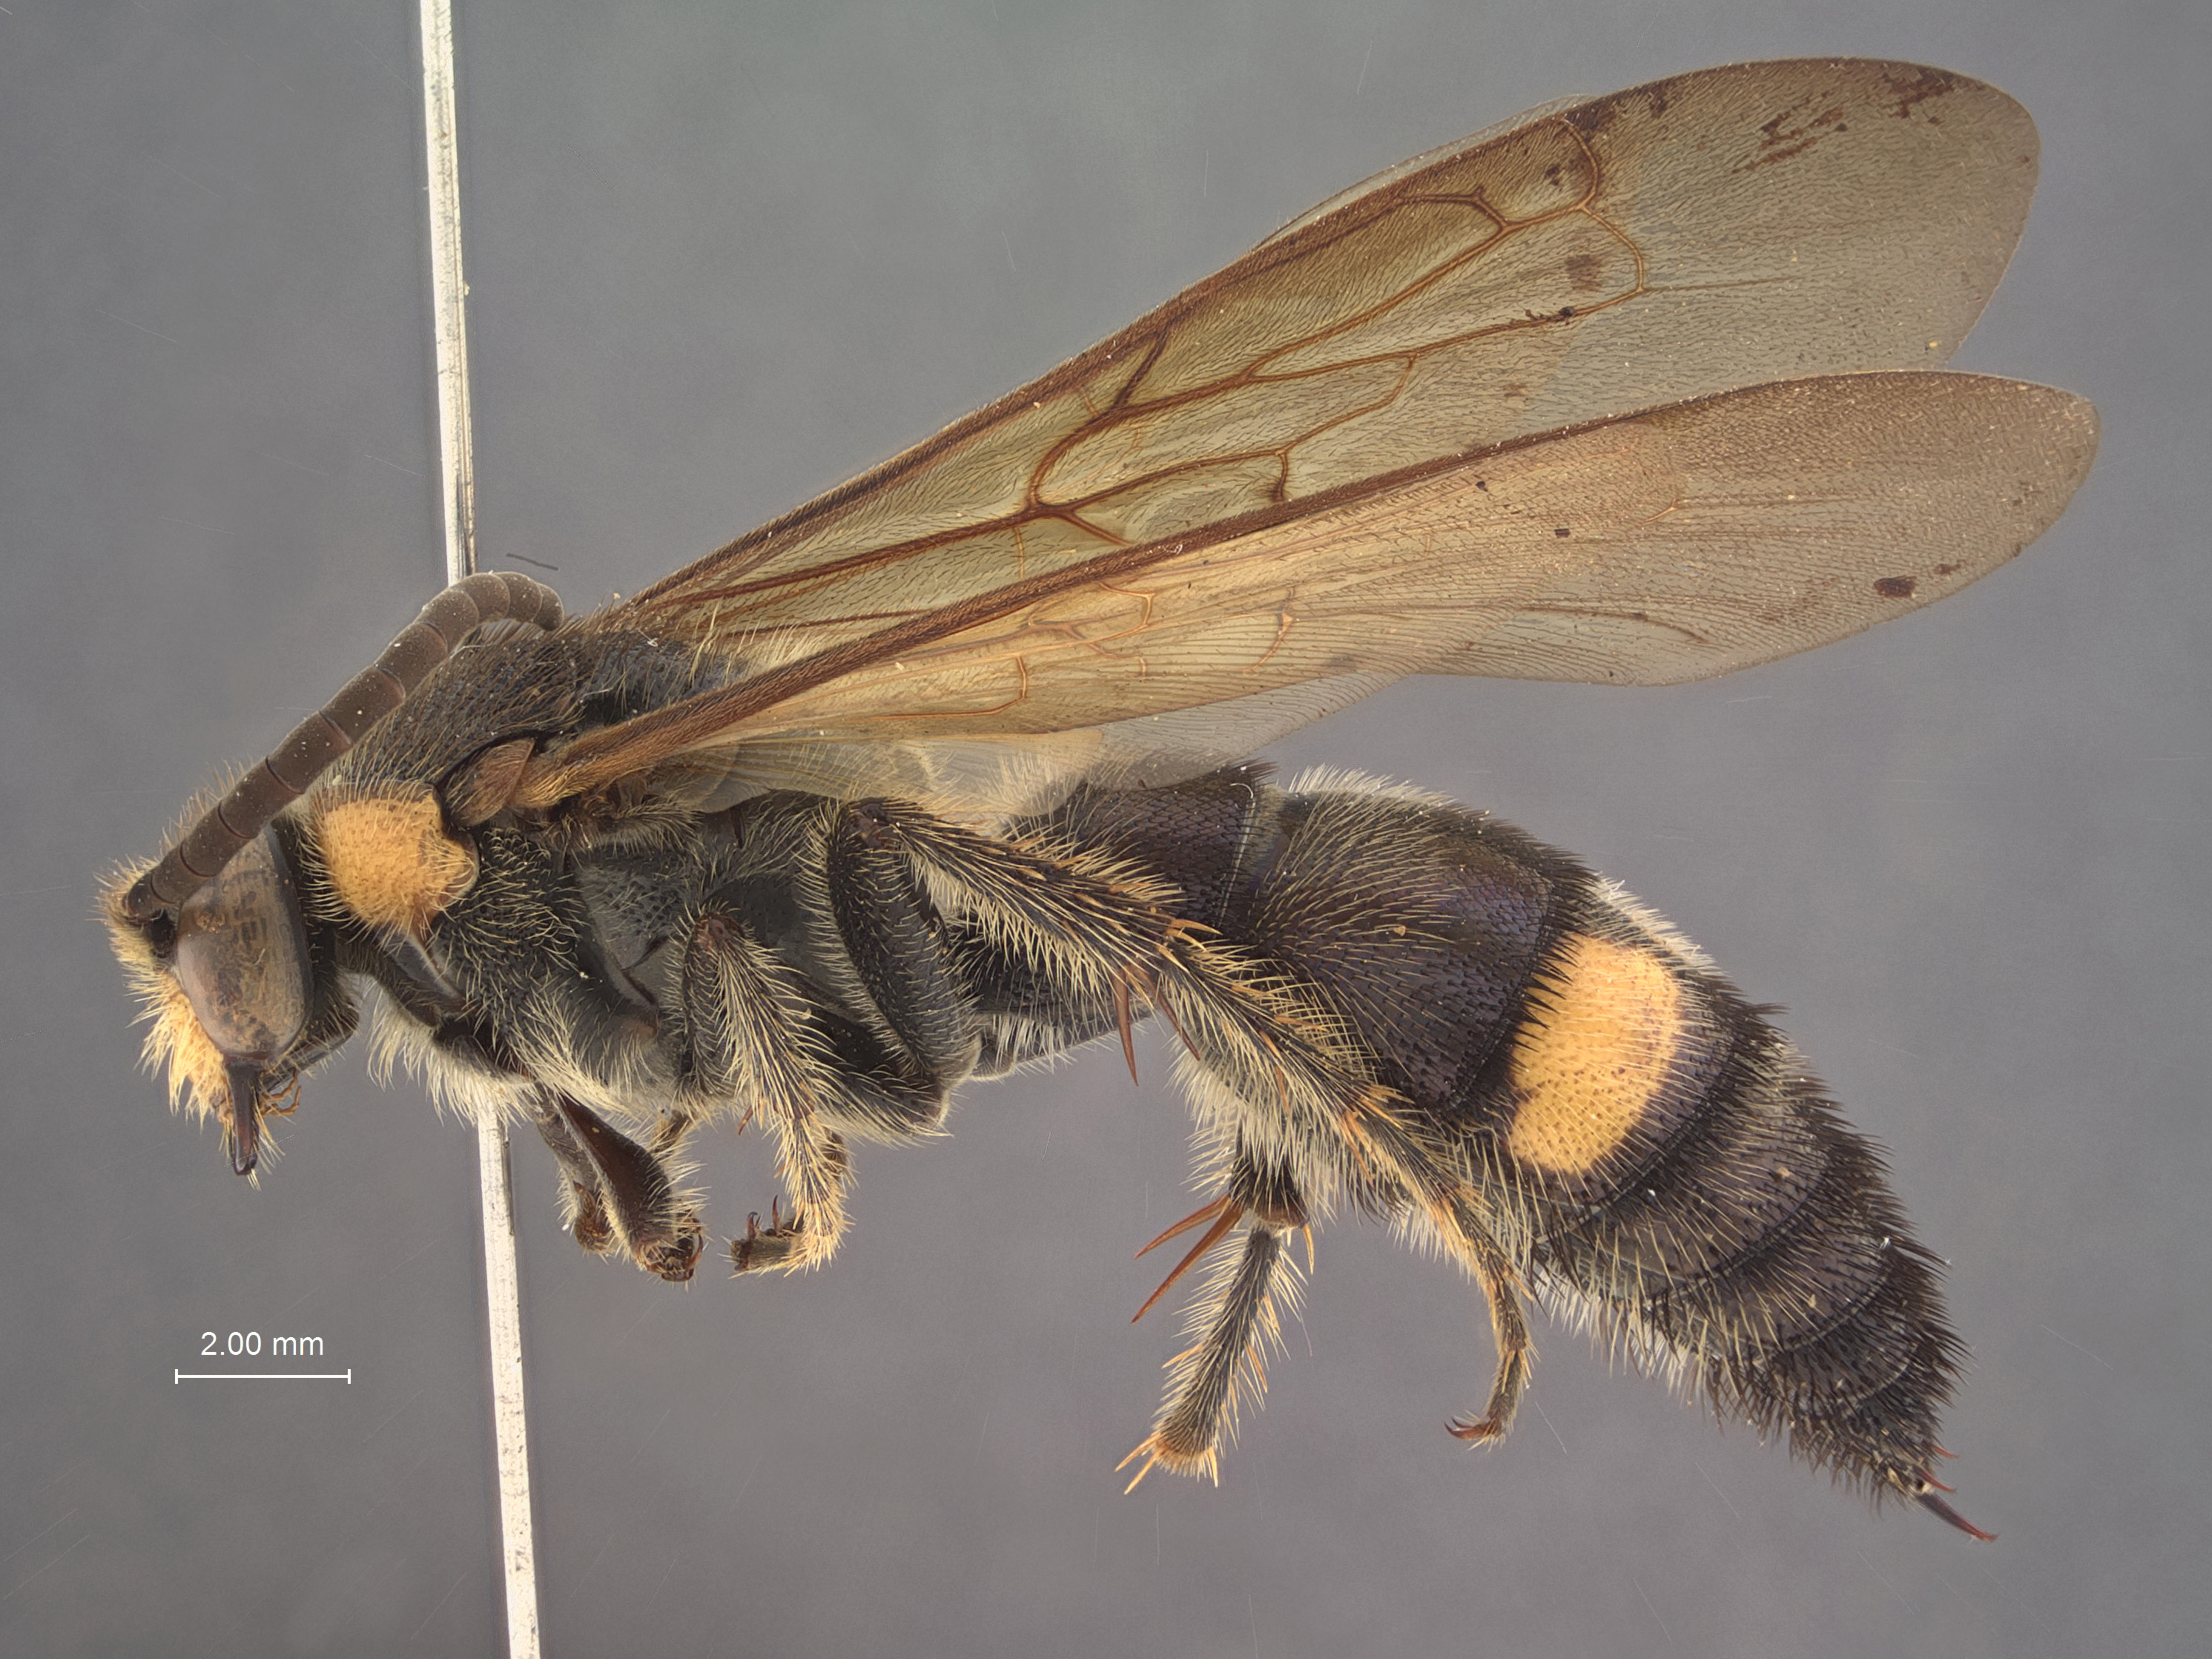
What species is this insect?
Scolia bnun
